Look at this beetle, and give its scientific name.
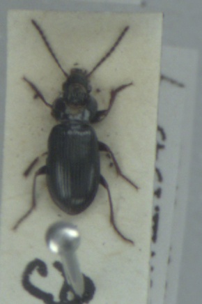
Pterostichus diligens
